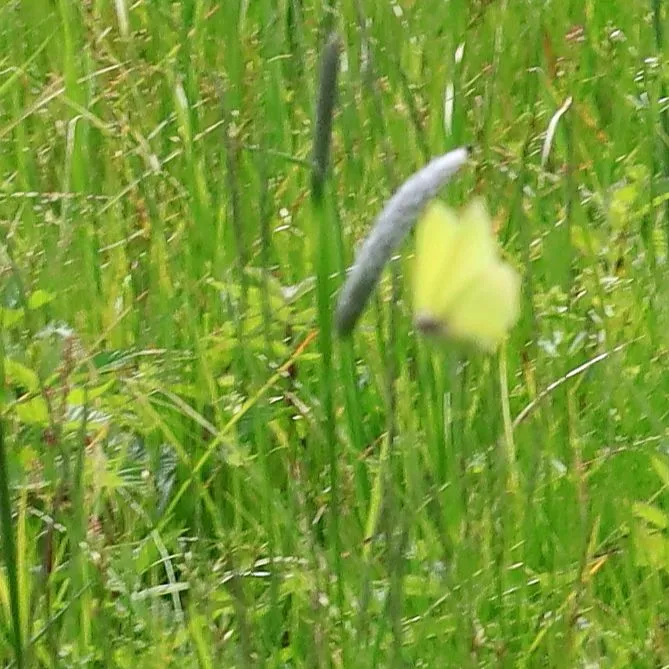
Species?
Gonepteryx rhamni
